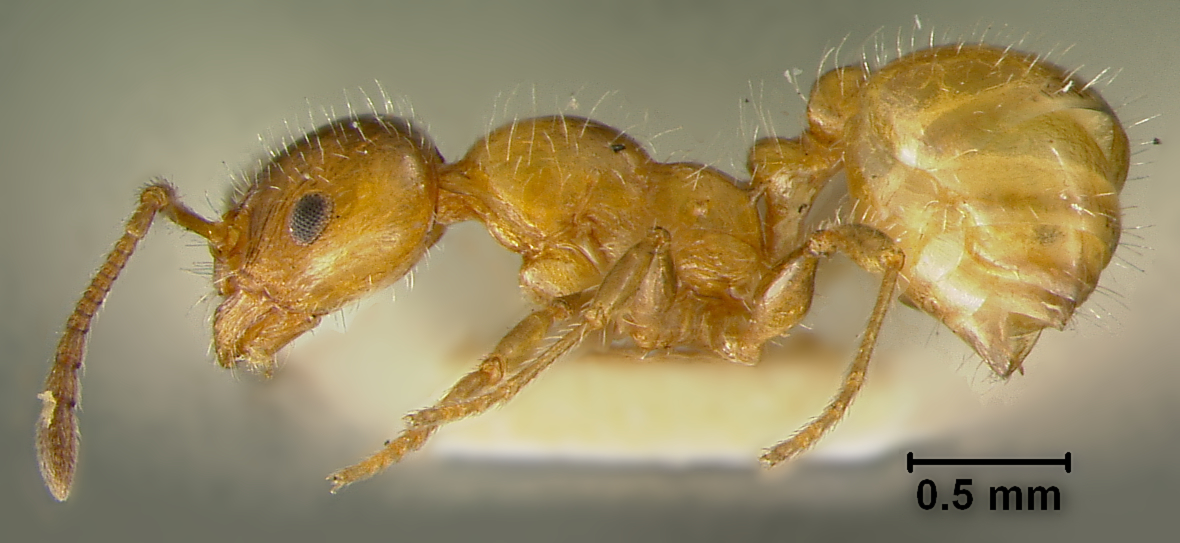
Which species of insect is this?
Leptothorax pergandei
